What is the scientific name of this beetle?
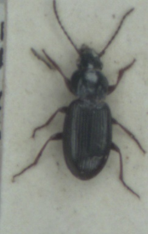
Pterostichus strenuus
